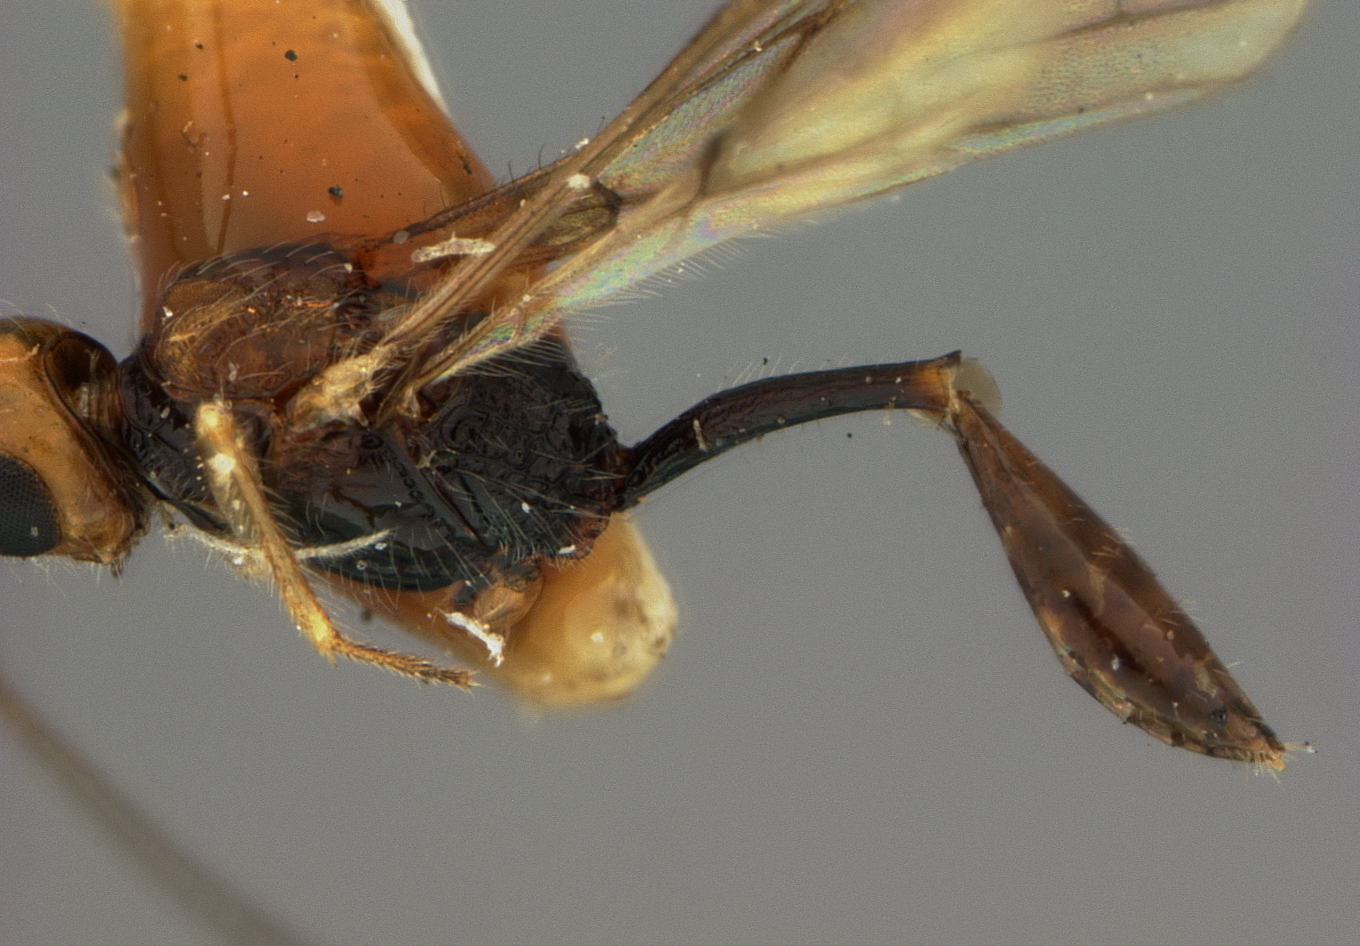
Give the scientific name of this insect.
Spathius fuscipennis
